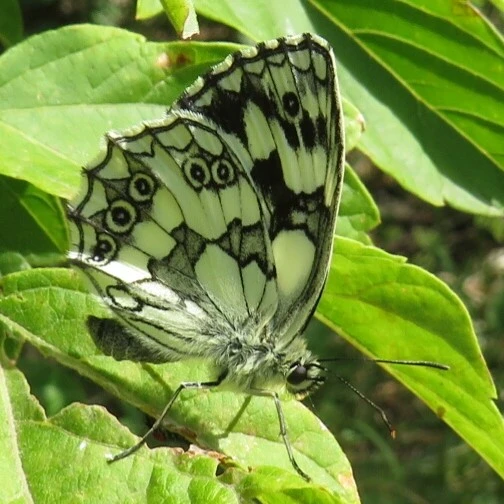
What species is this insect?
Melanargia galathea
